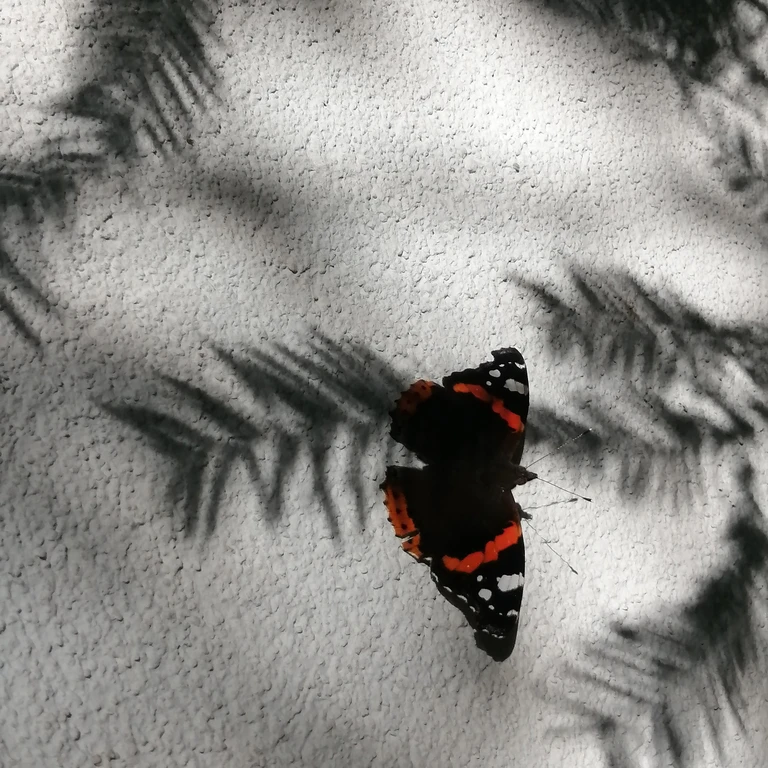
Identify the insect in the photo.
Vanessa atalanta
